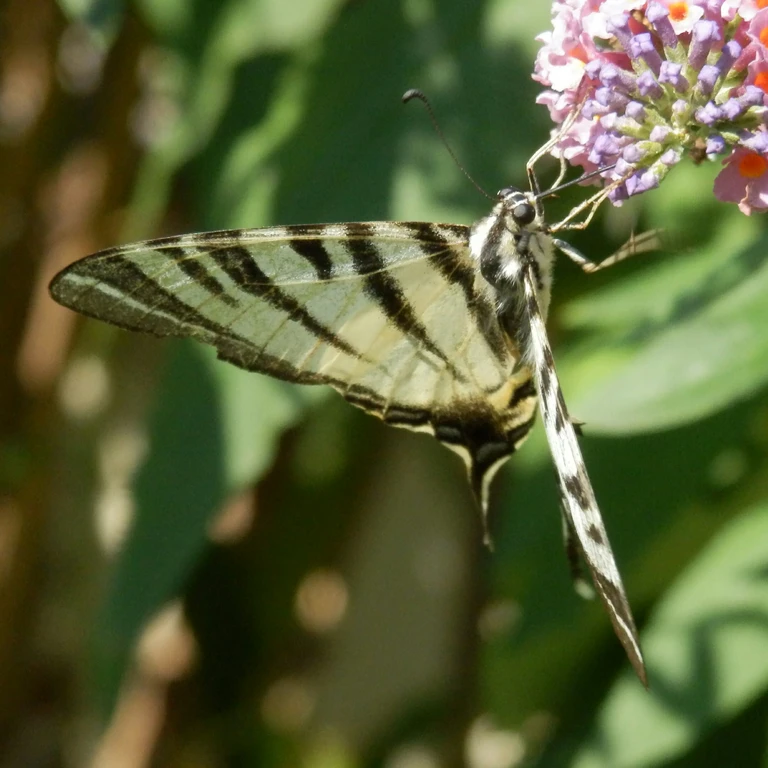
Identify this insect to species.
Iphiclides podalirius
